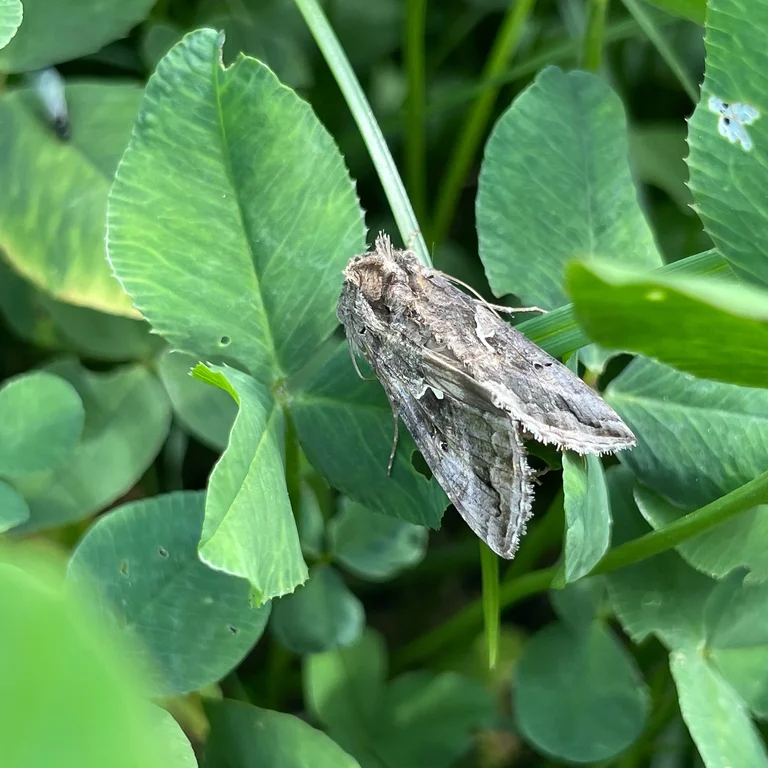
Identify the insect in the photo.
Autographa gamma
